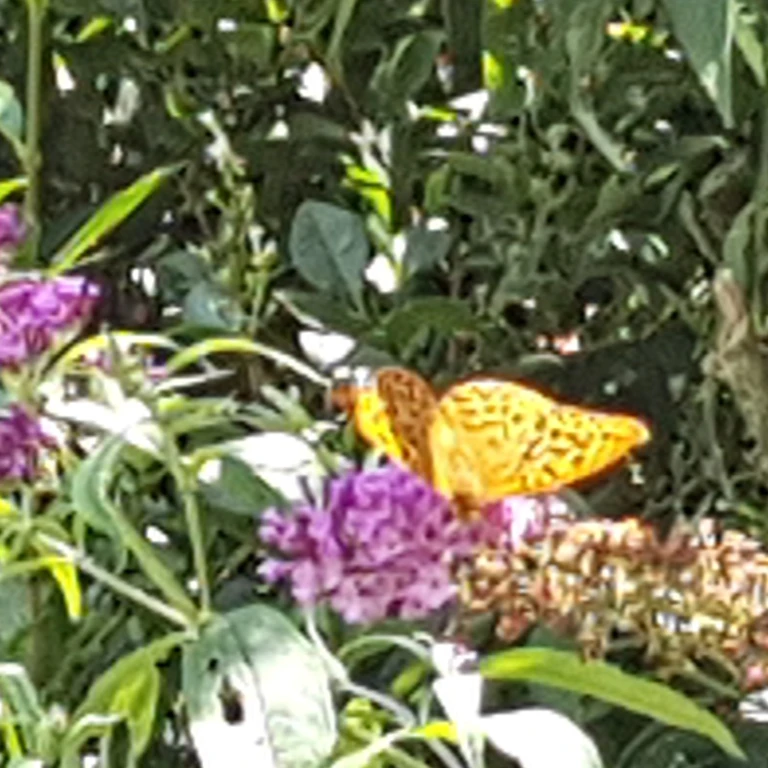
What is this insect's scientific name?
Argynnis paphia
